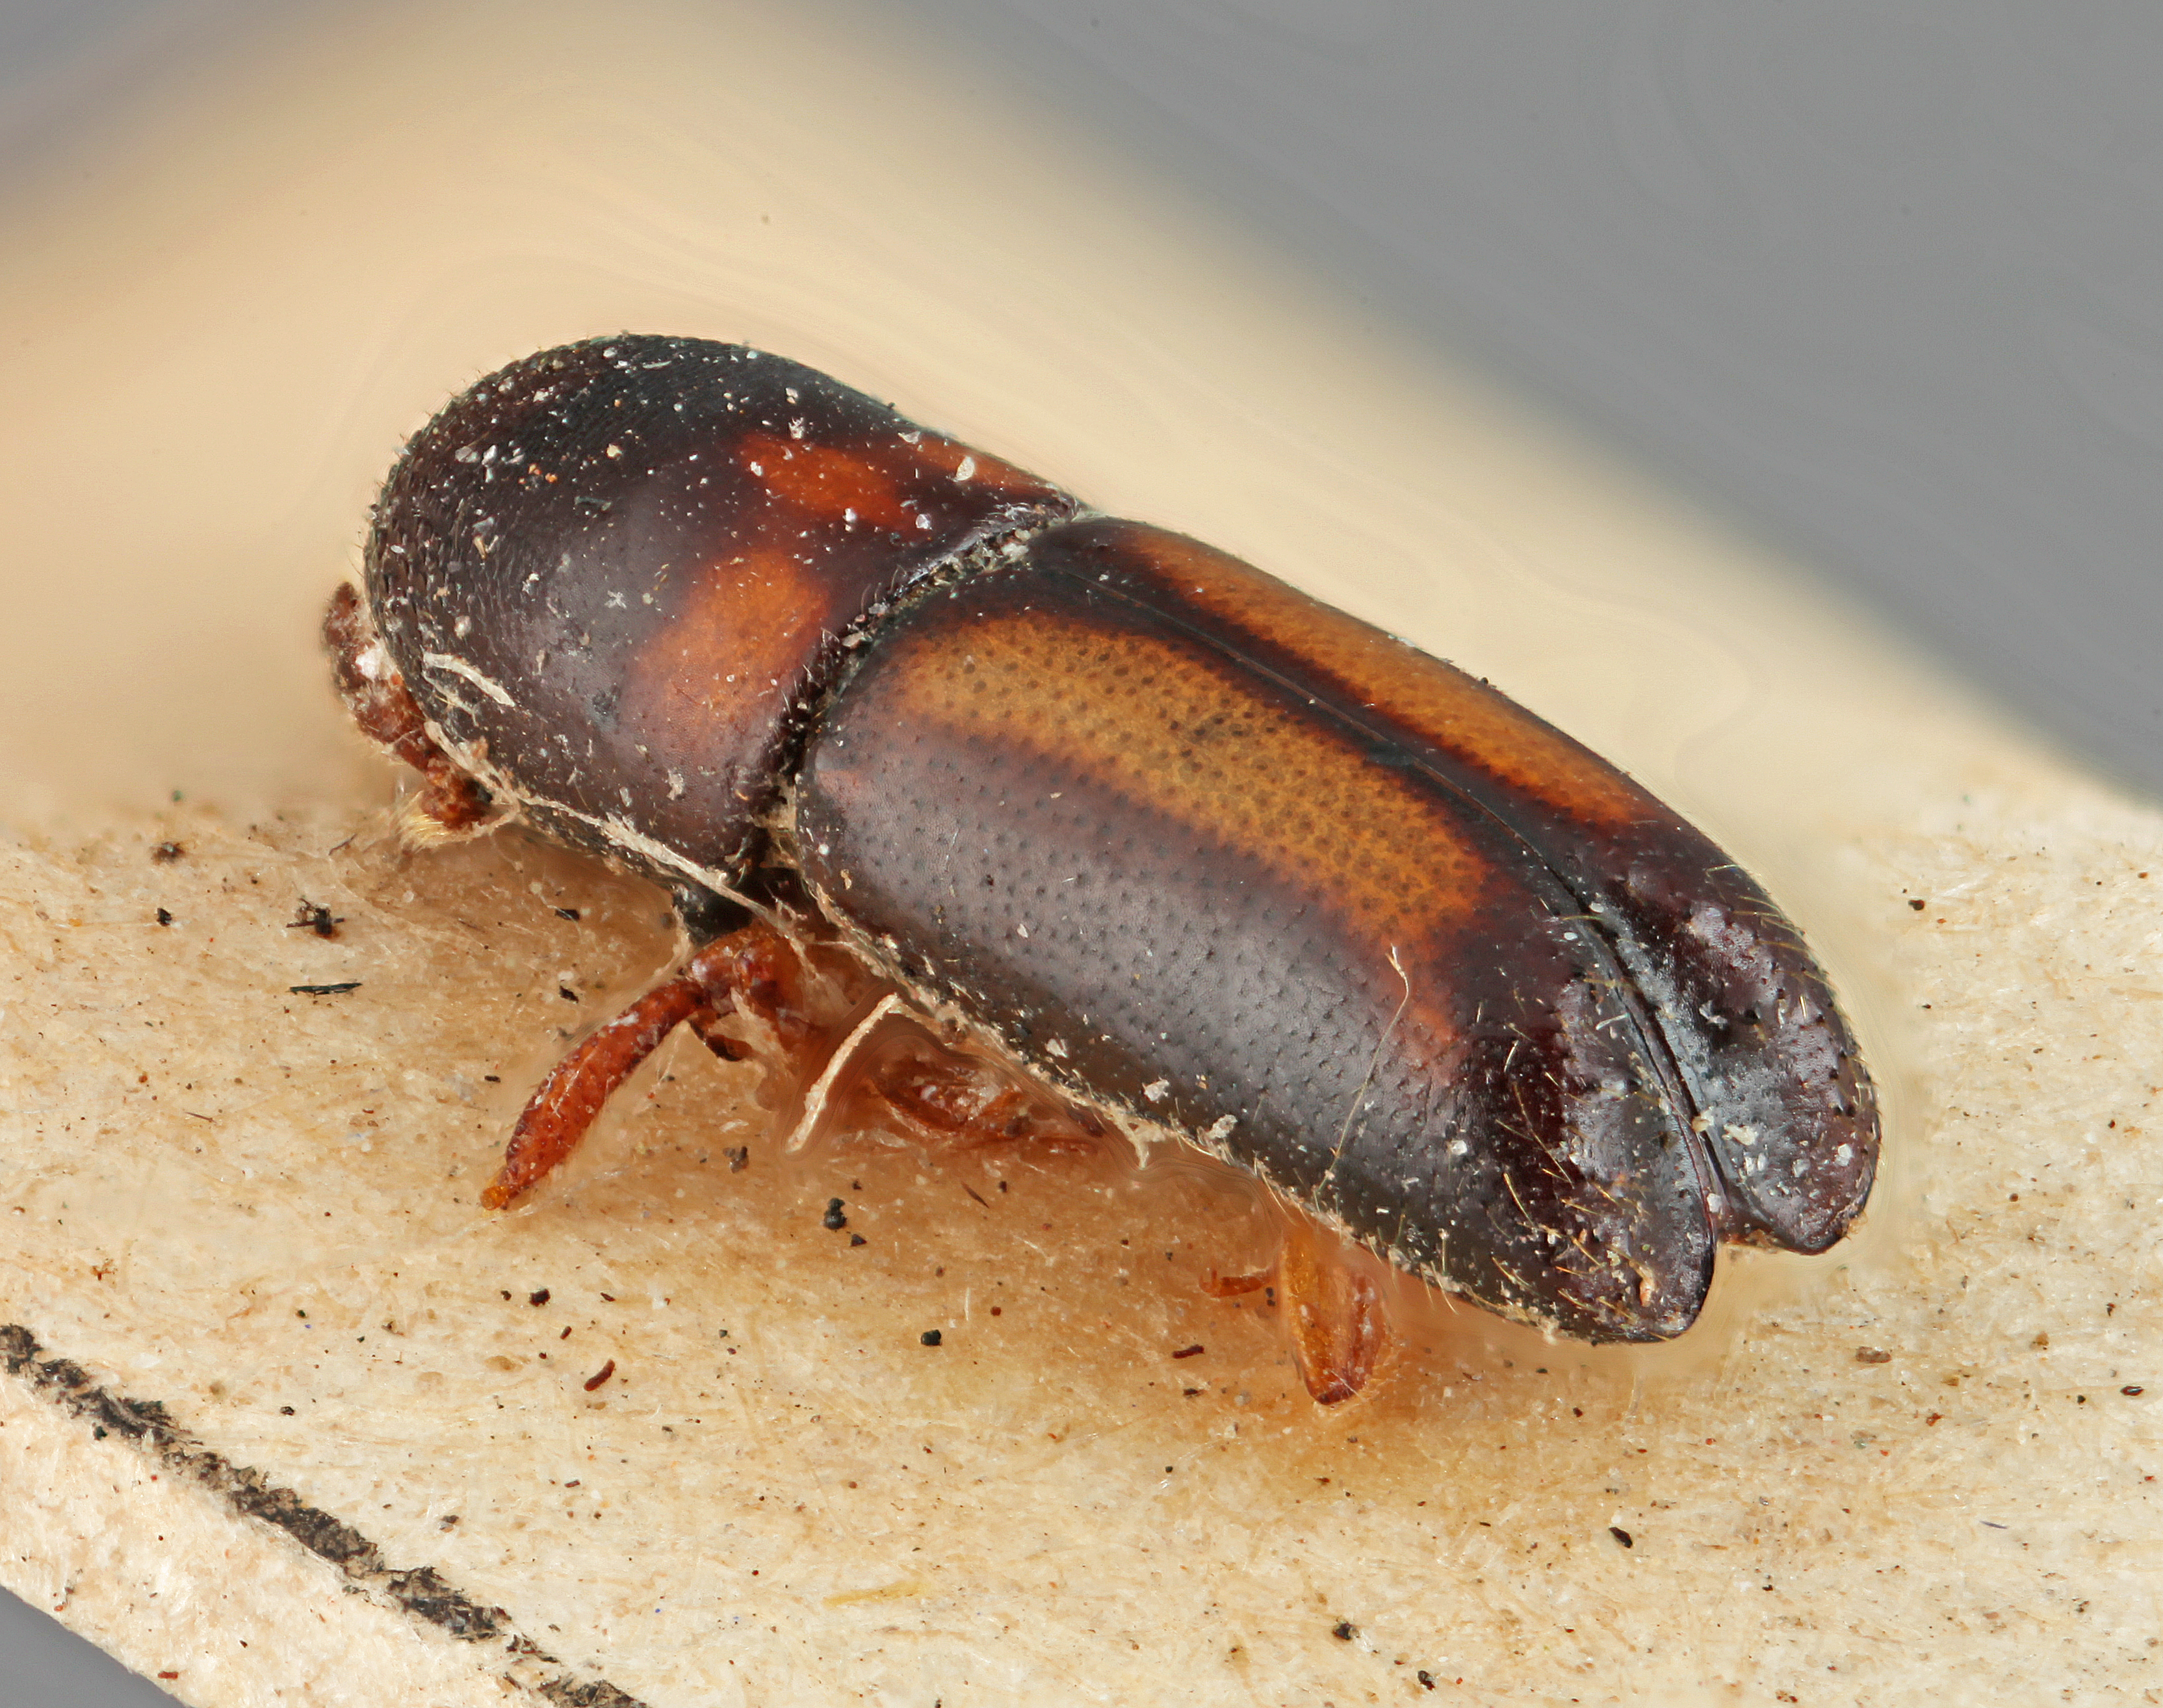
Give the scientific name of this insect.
Monarthrum bolivianum
